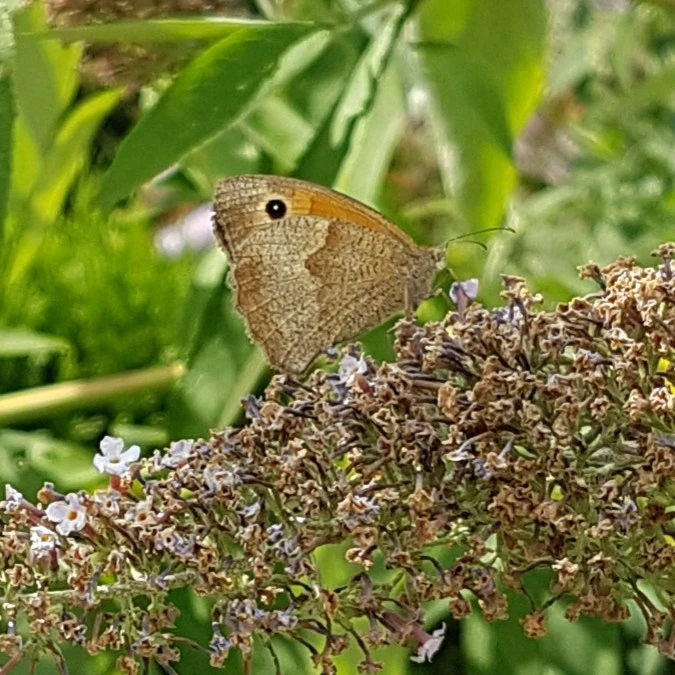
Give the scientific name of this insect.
Maniola jurtina
